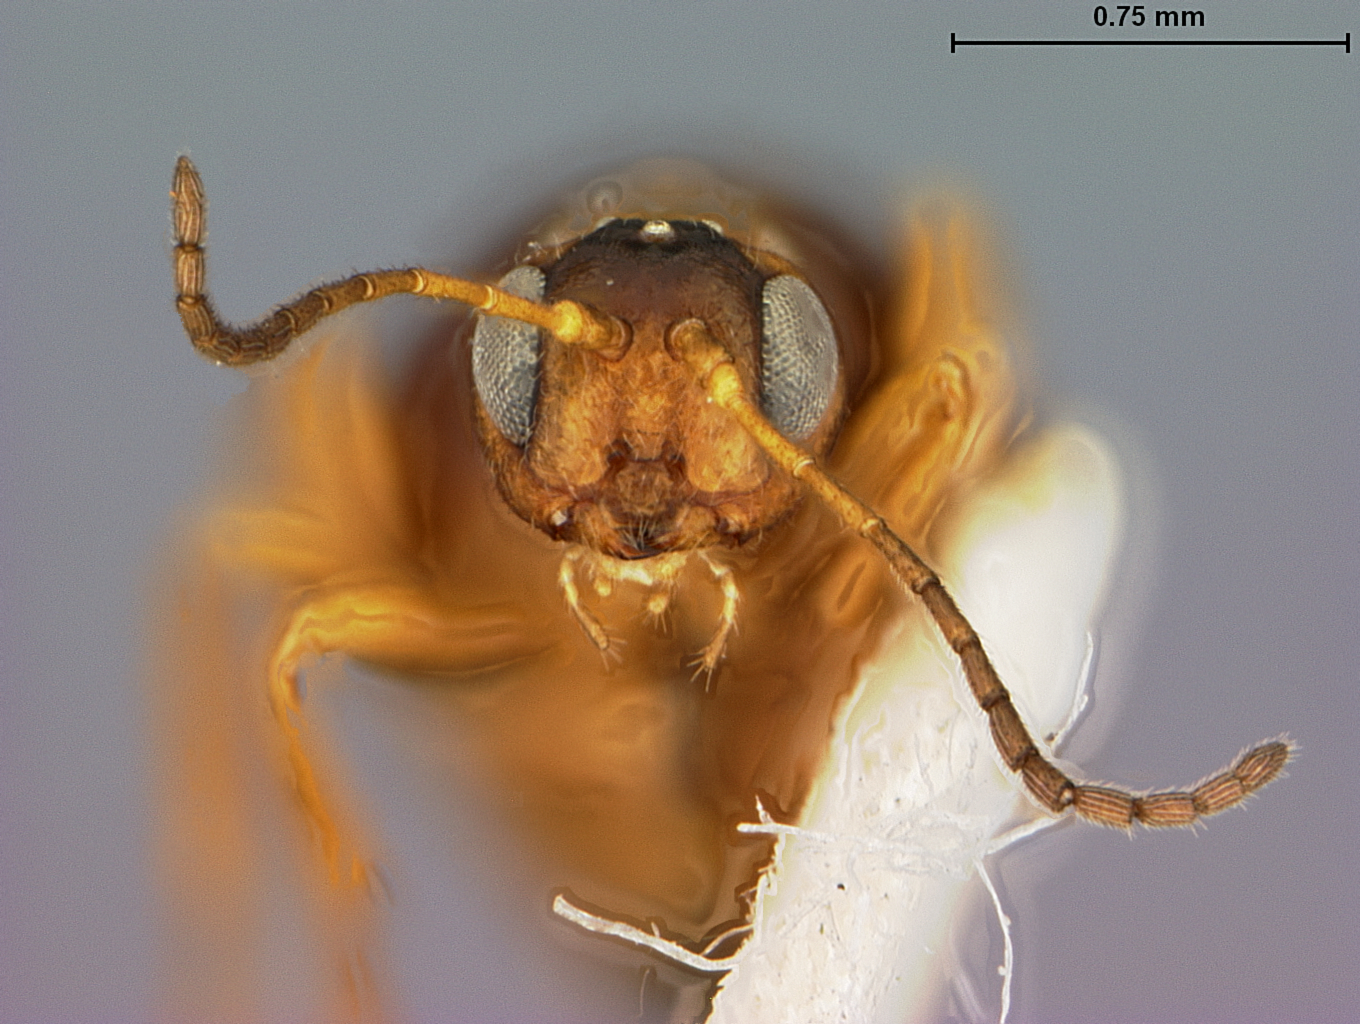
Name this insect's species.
Zopheroteras cuneatum
